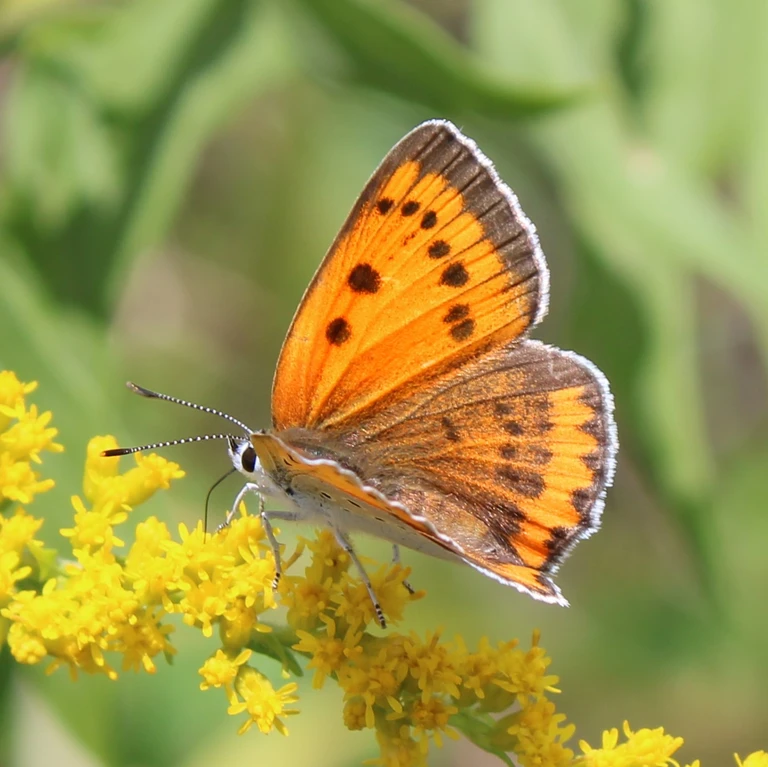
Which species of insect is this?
Lycaena dispar
